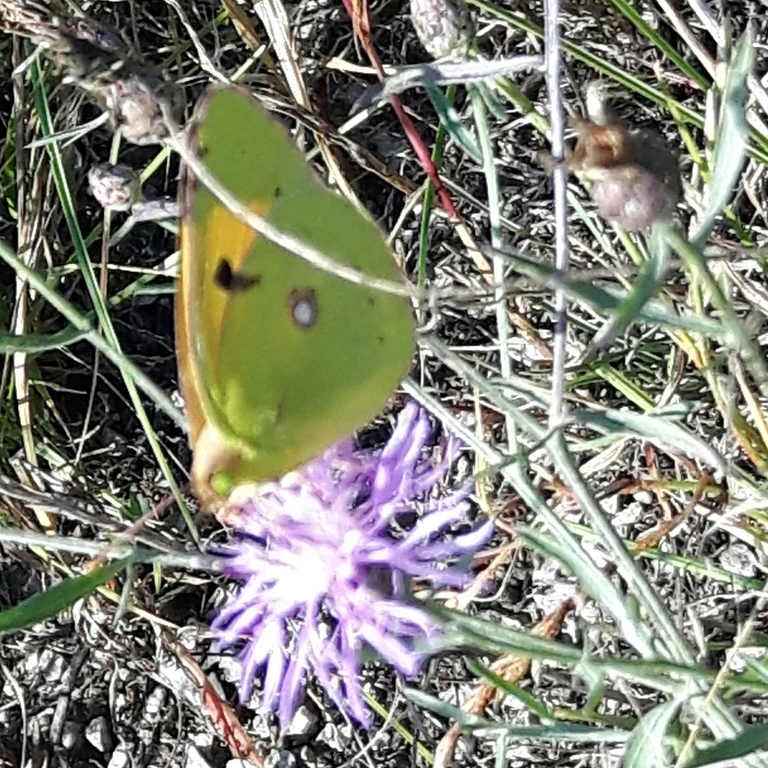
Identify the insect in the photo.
Colias croceus
